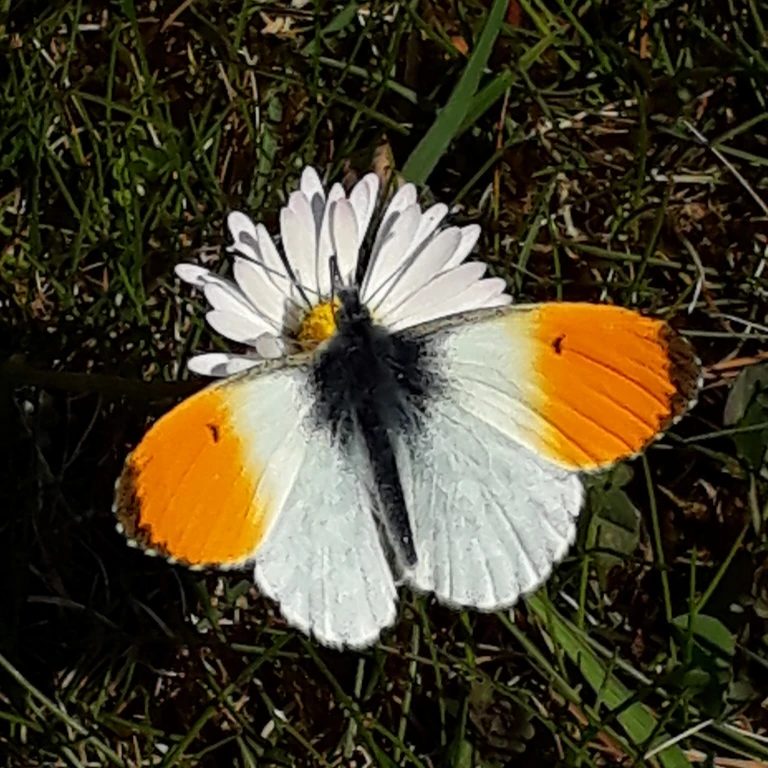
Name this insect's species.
Anthocharis cardamines
